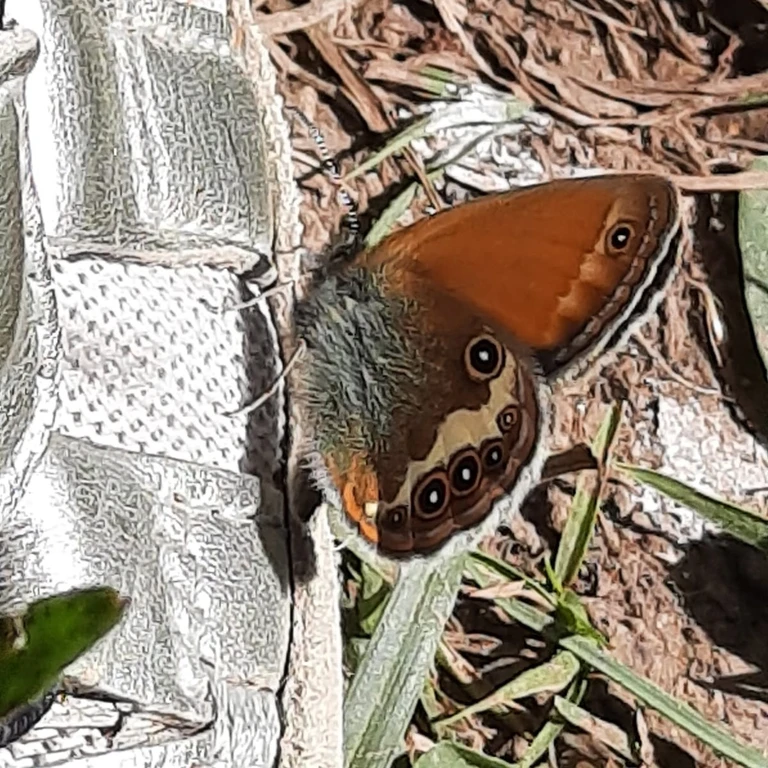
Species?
Coenonympha arcania
